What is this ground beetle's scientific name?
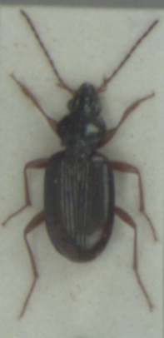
Bembidion lunatum
